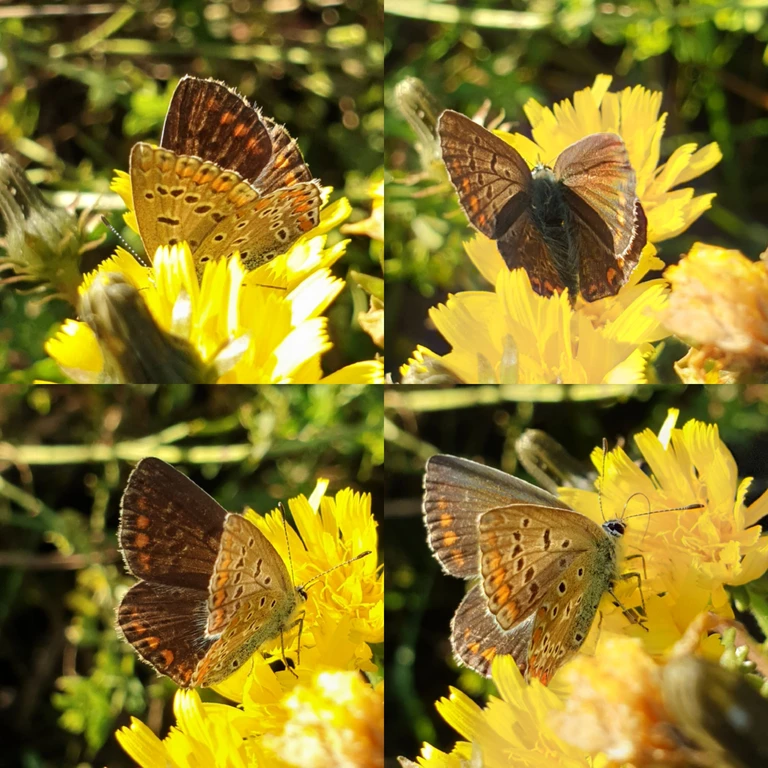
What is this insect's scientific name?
Polyommatus icarus
